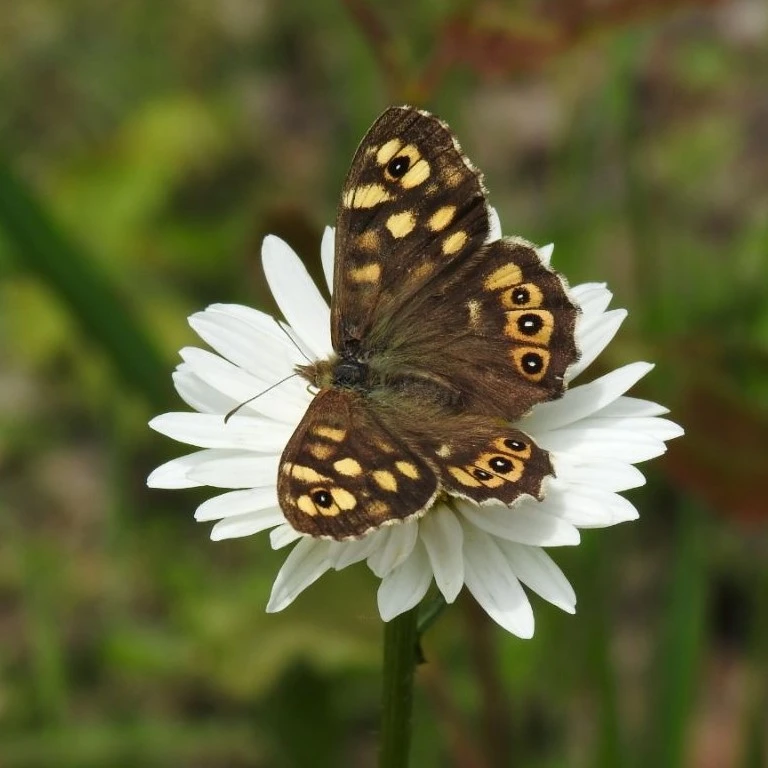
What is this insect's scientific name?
Pararge aegeria
